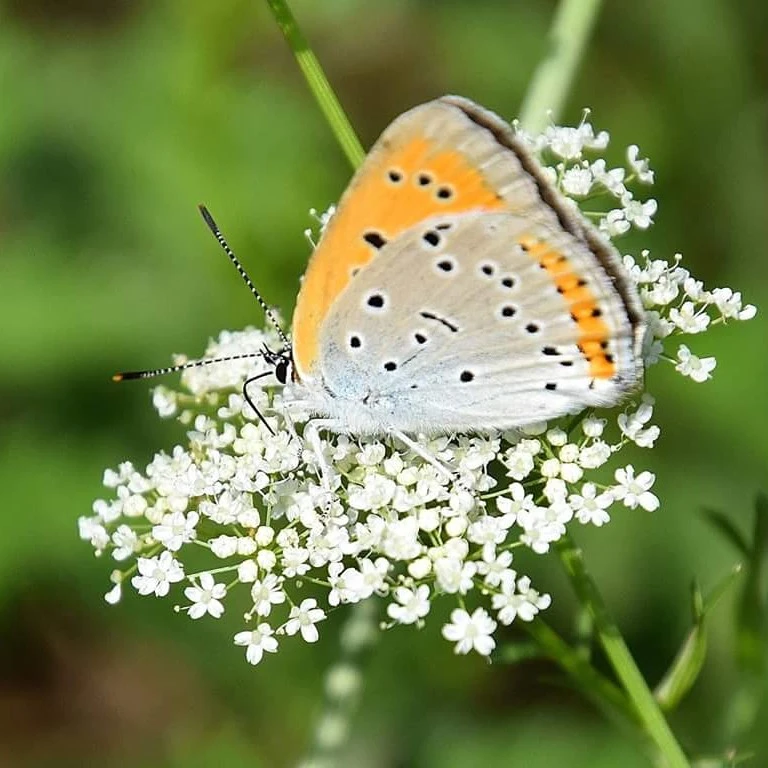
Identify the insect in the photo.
Lycaena dispar
